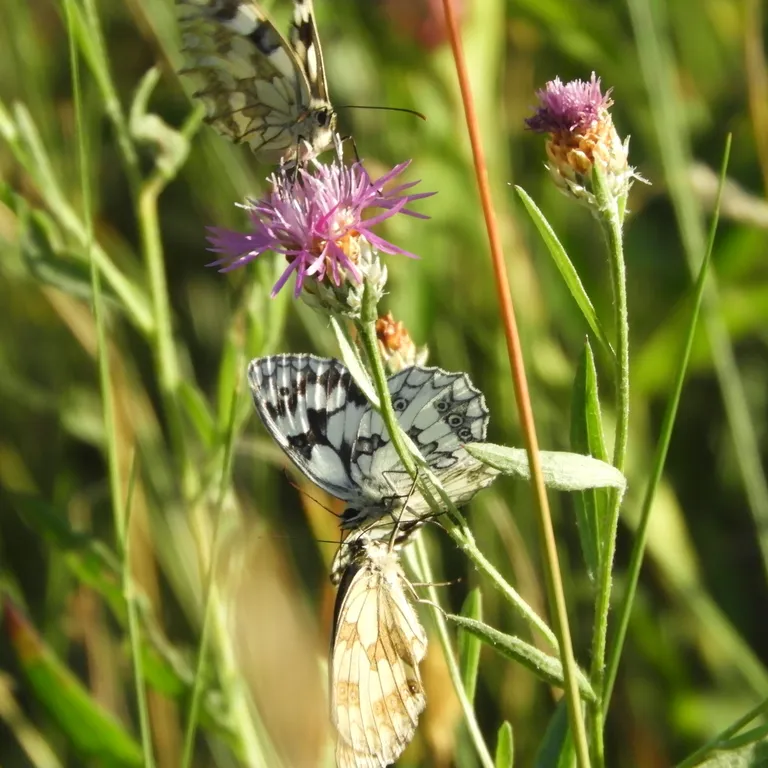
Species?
Melanargia galathea
